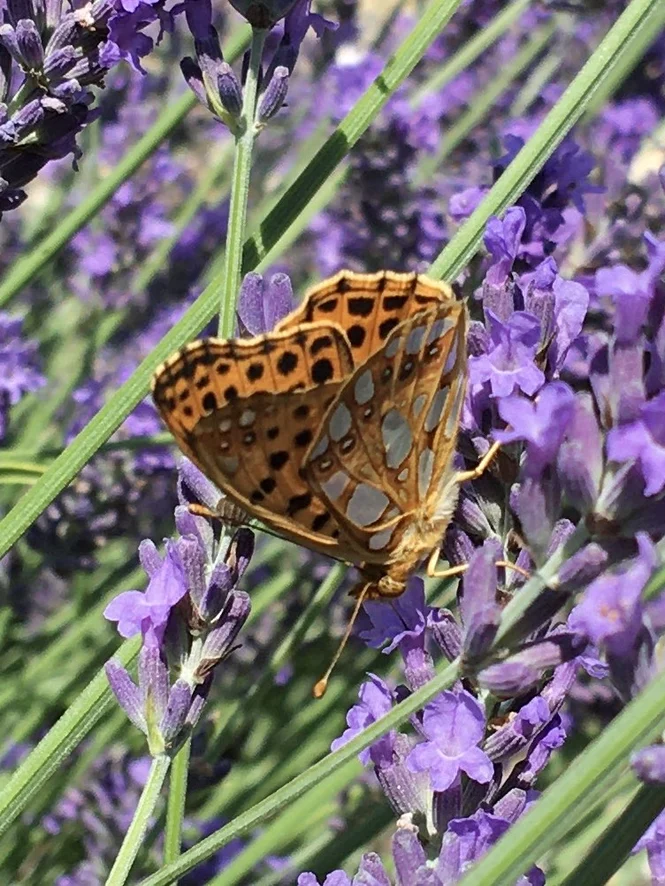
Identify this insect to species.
Issoria lathonia
